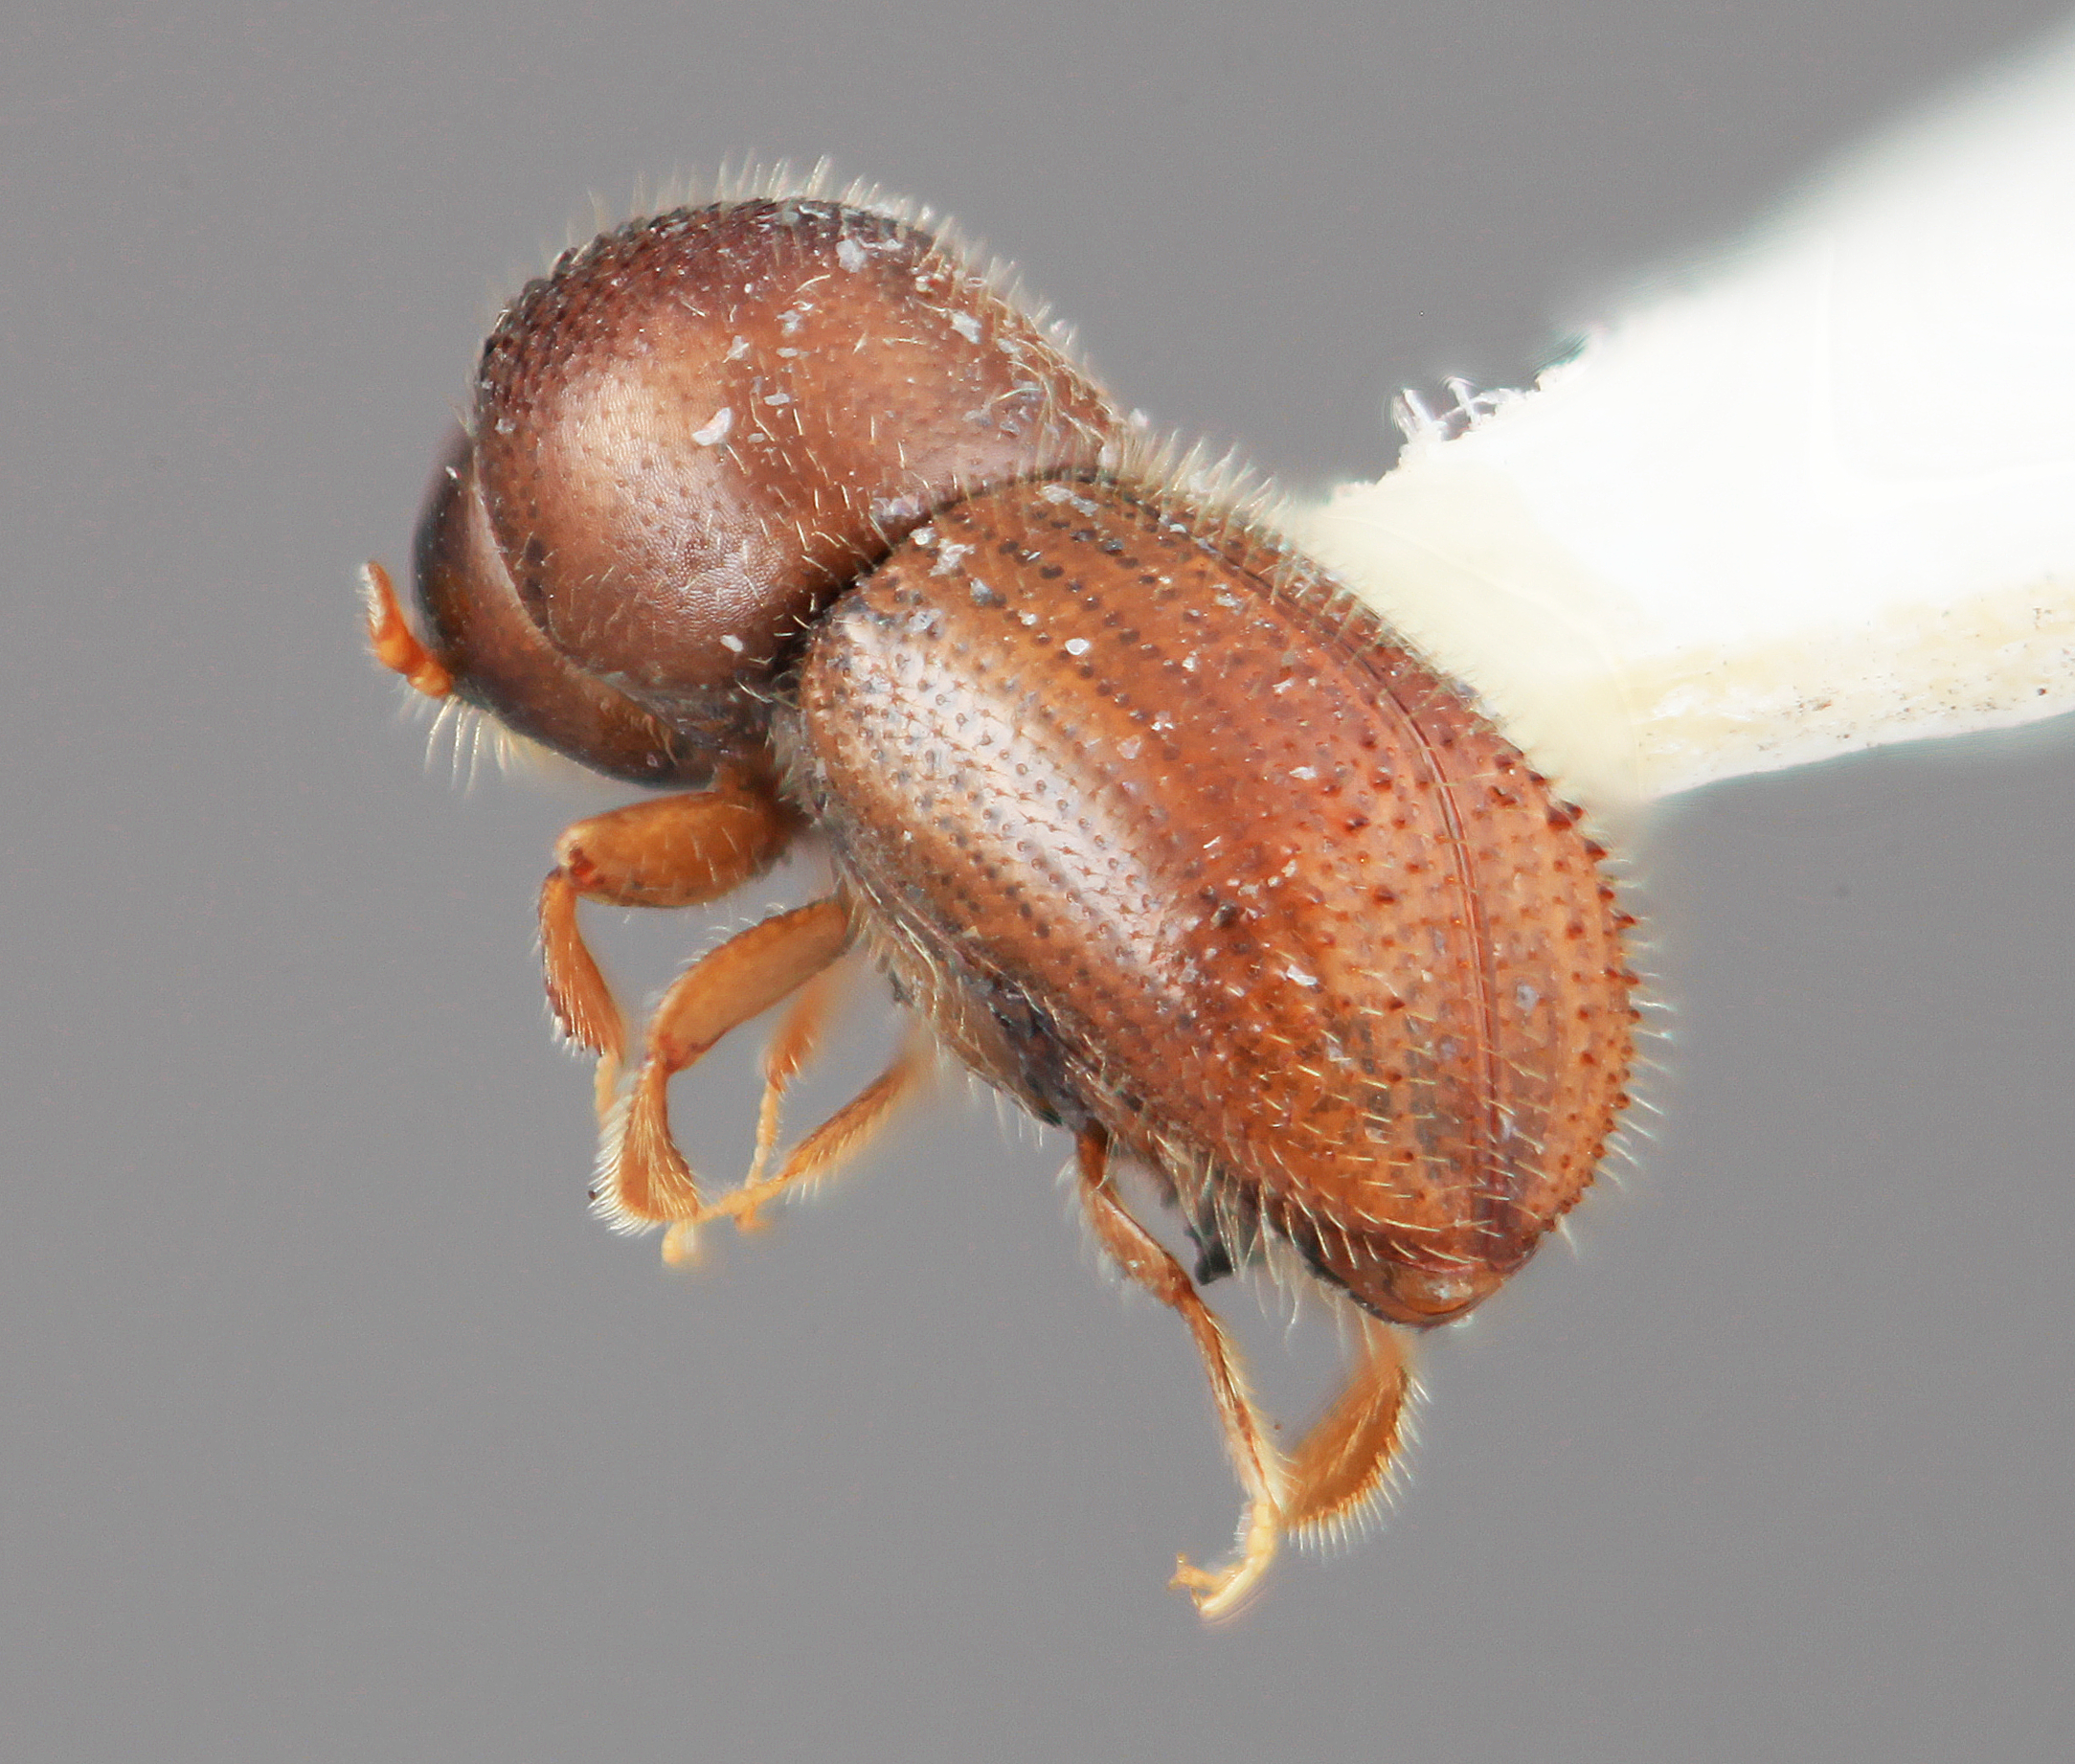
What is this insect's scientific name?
Xyleborus palatus
